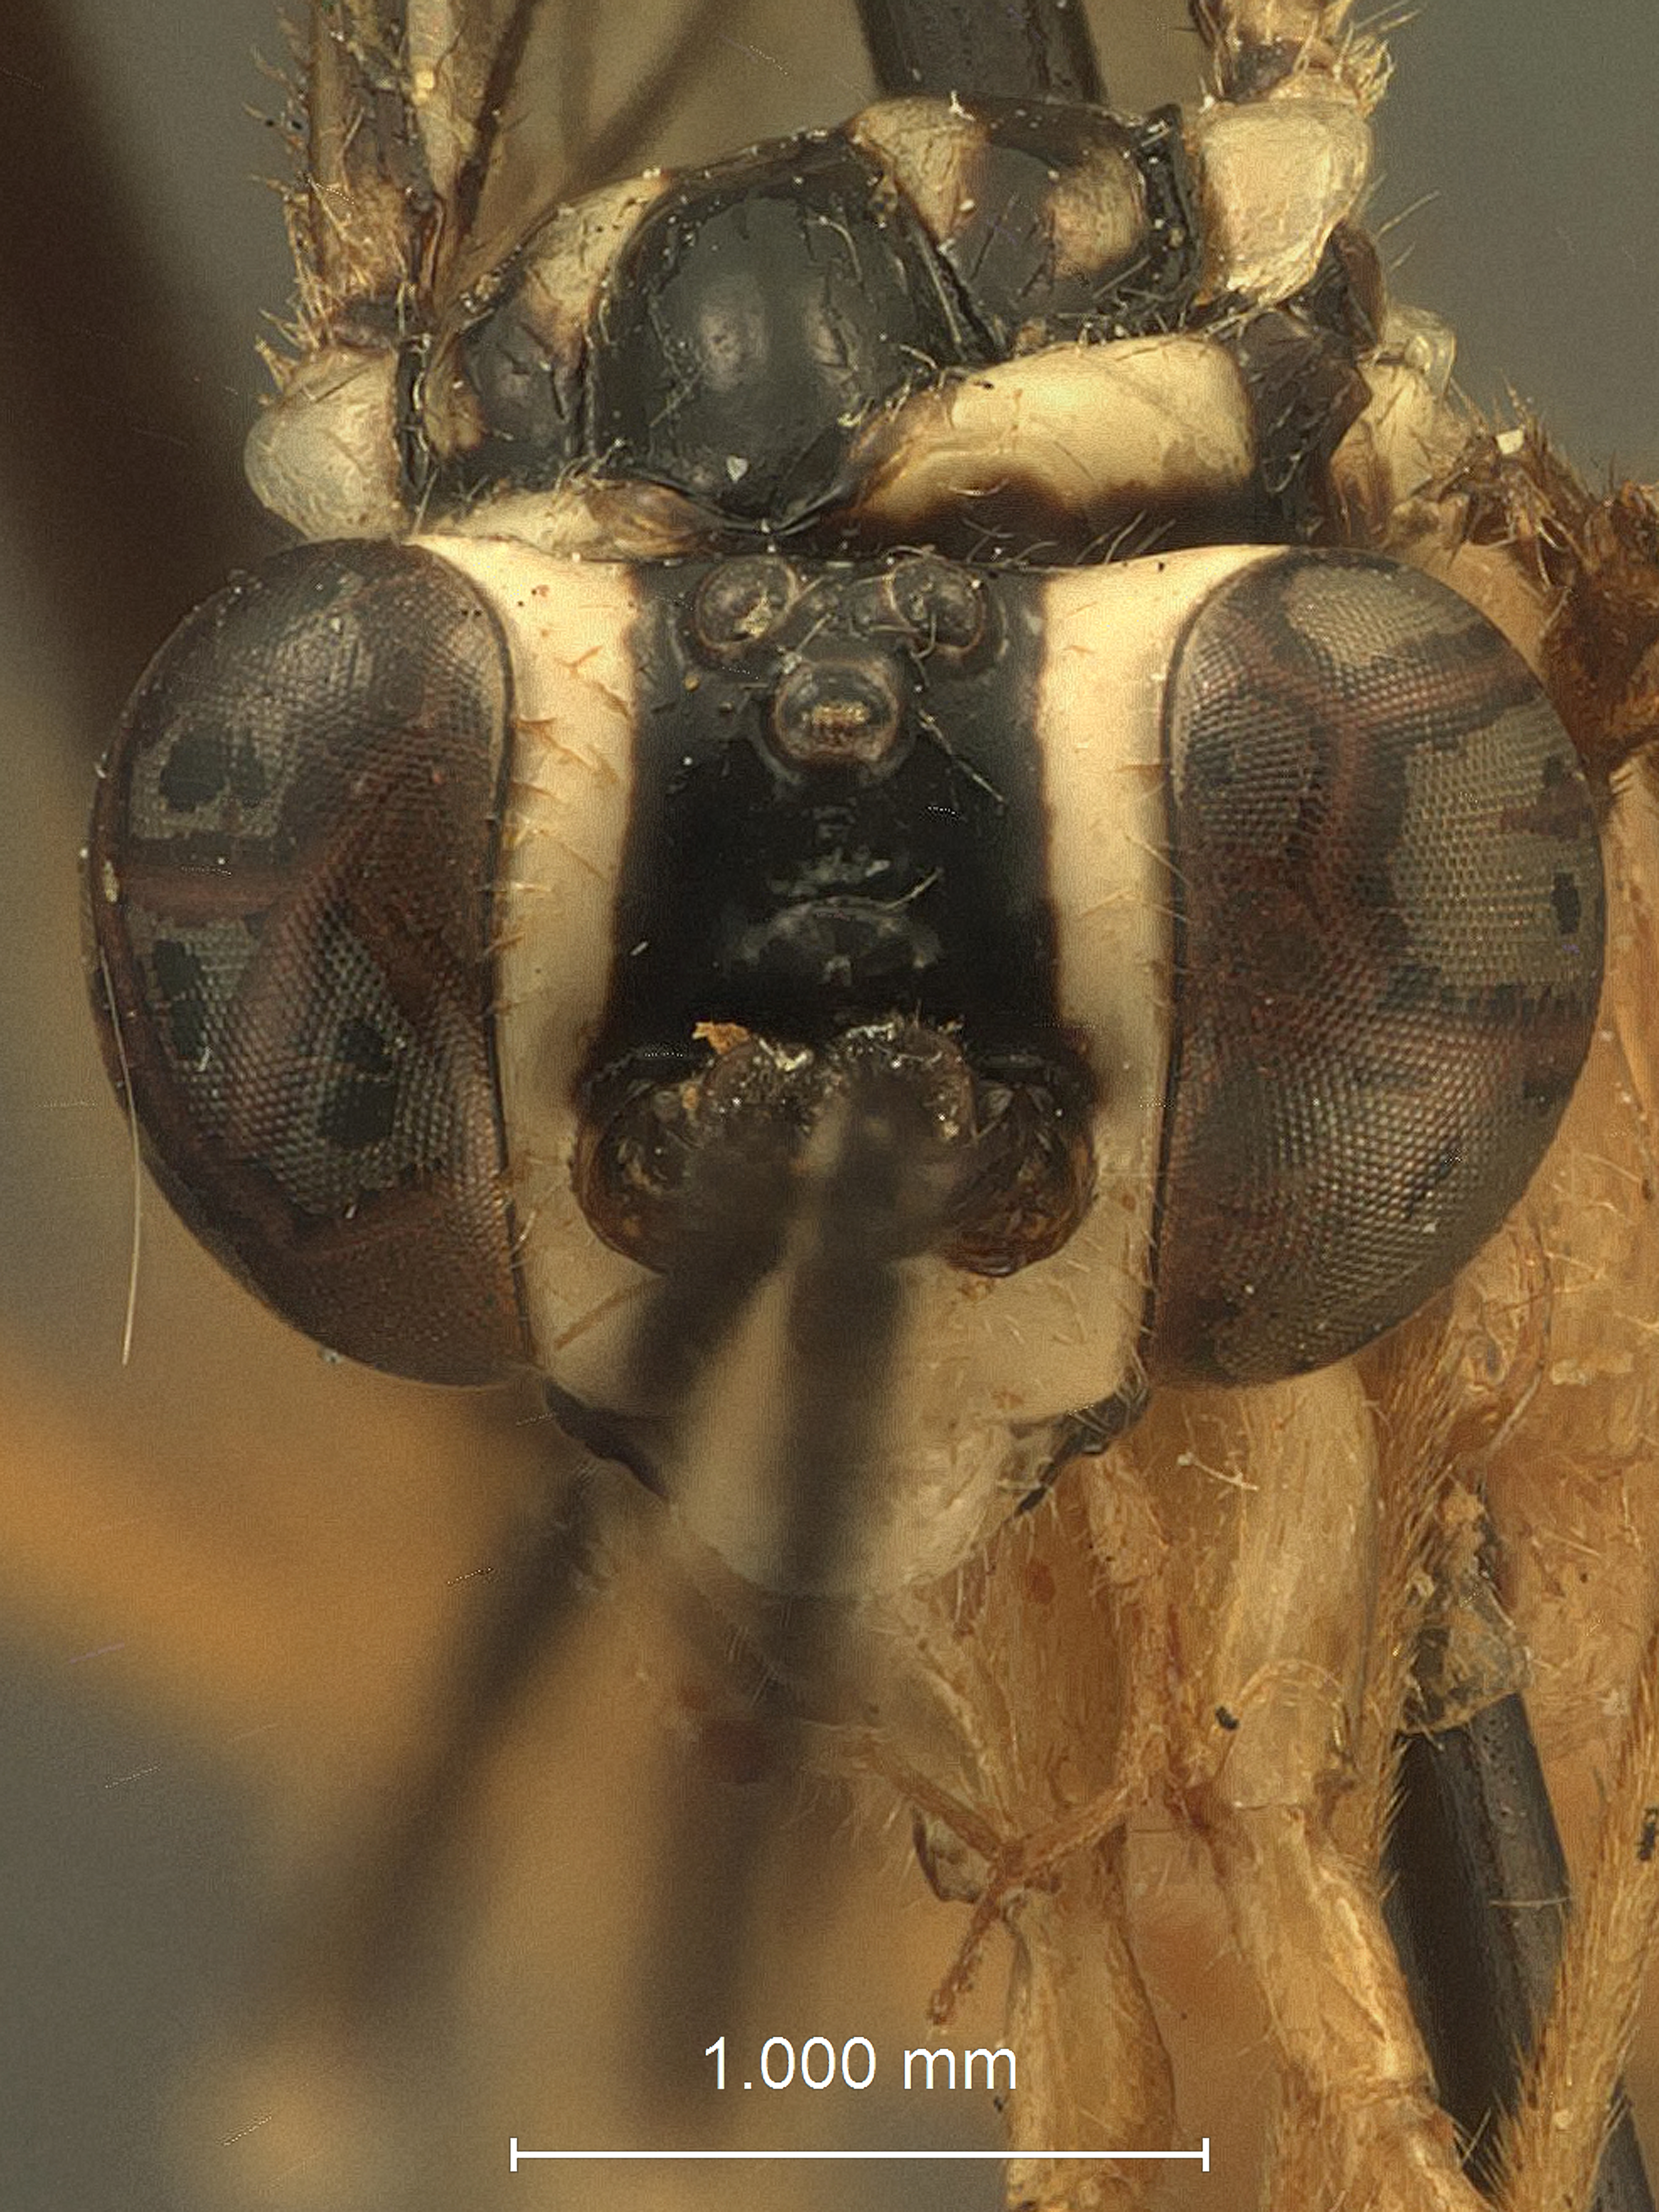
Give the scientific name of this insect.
Polycyrtus mediotinctus
